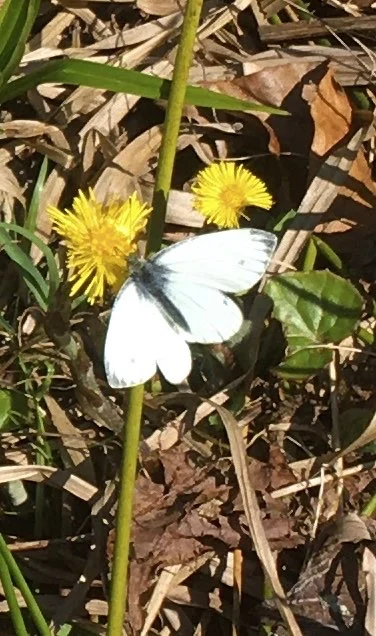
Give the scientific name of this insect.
Pieris napi
